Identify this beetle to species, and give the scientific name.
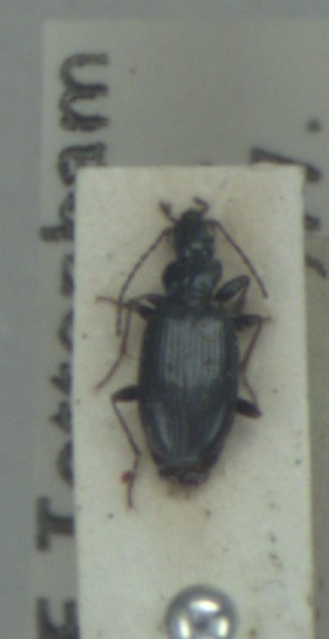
Bembidion atrocaeruleum
